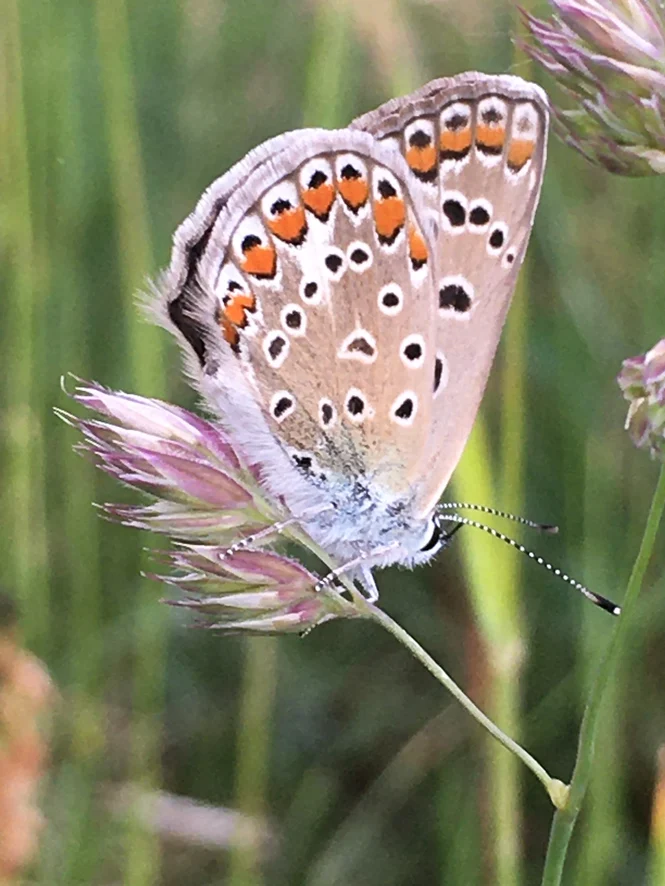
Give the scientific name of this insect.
Polyommatus icarus
